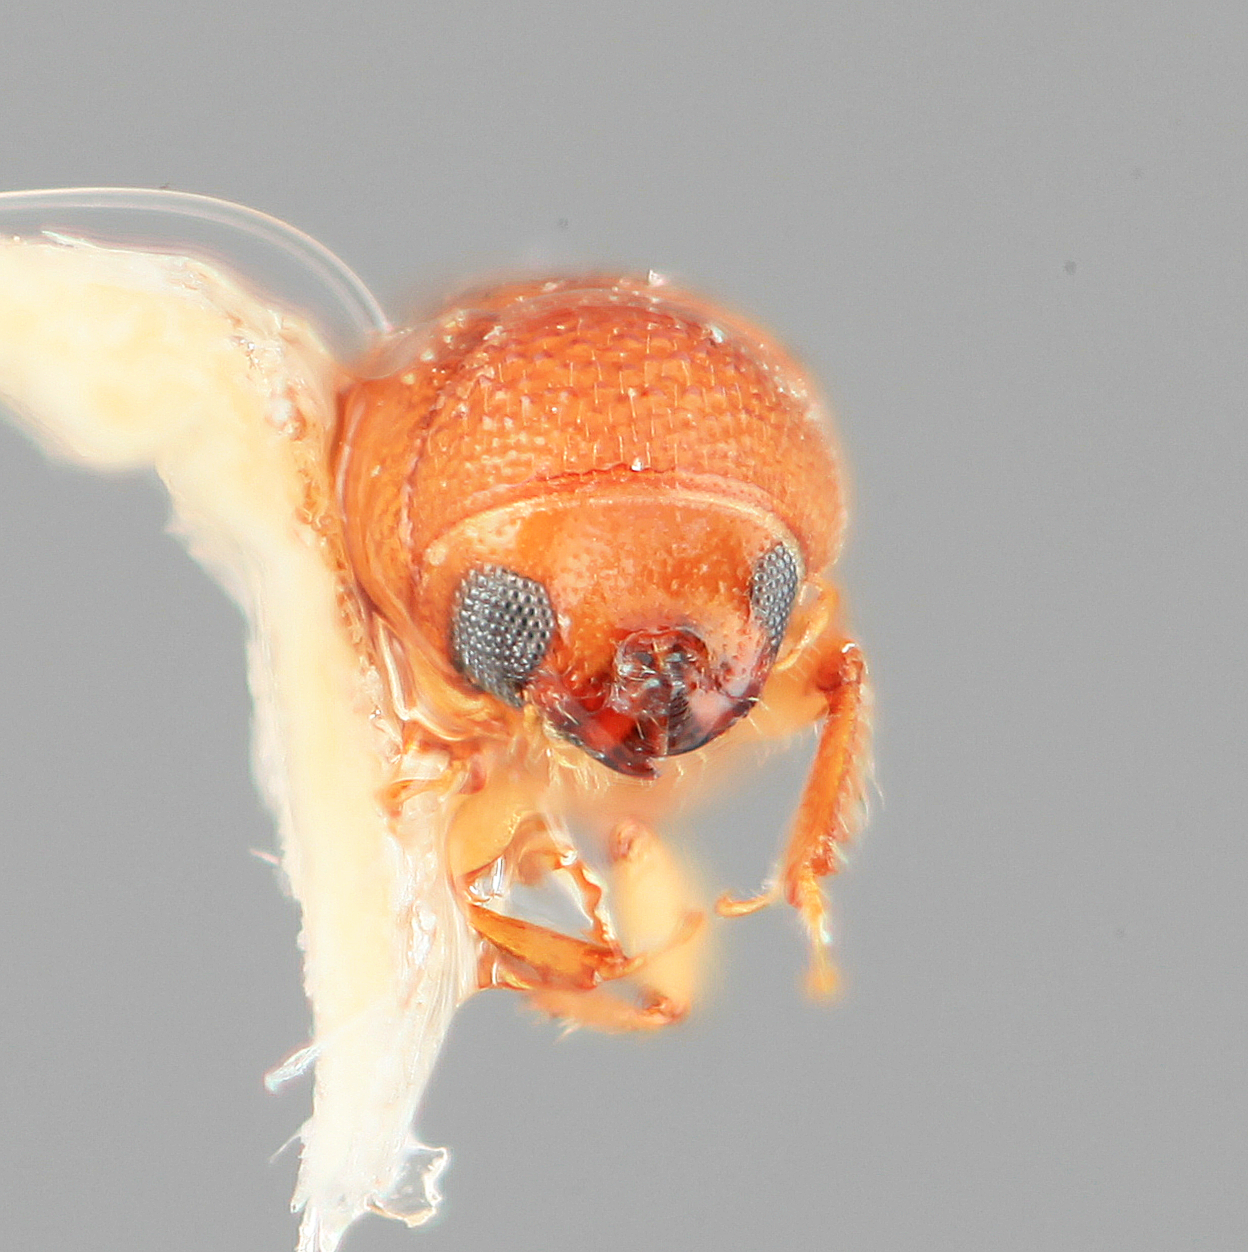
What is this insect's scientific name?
Araptus equihuai
